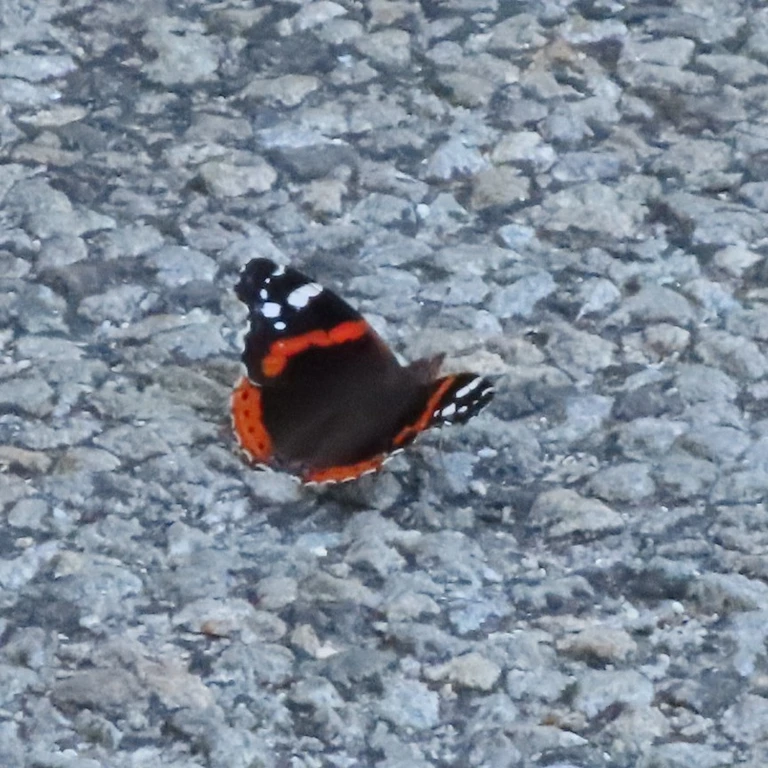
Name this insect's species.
Vanessa atalanta
